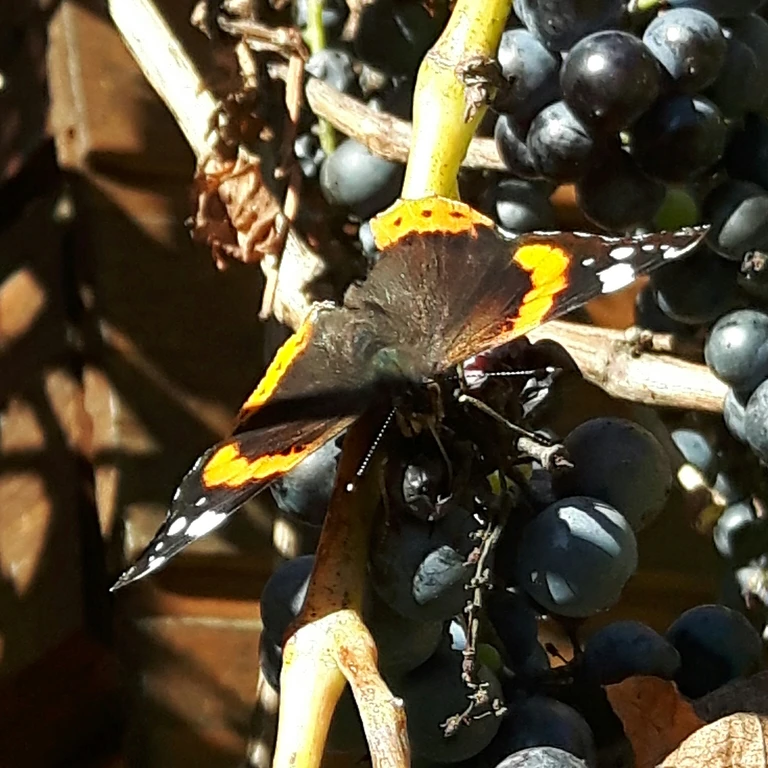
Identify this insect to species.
Vanessa atalanta
